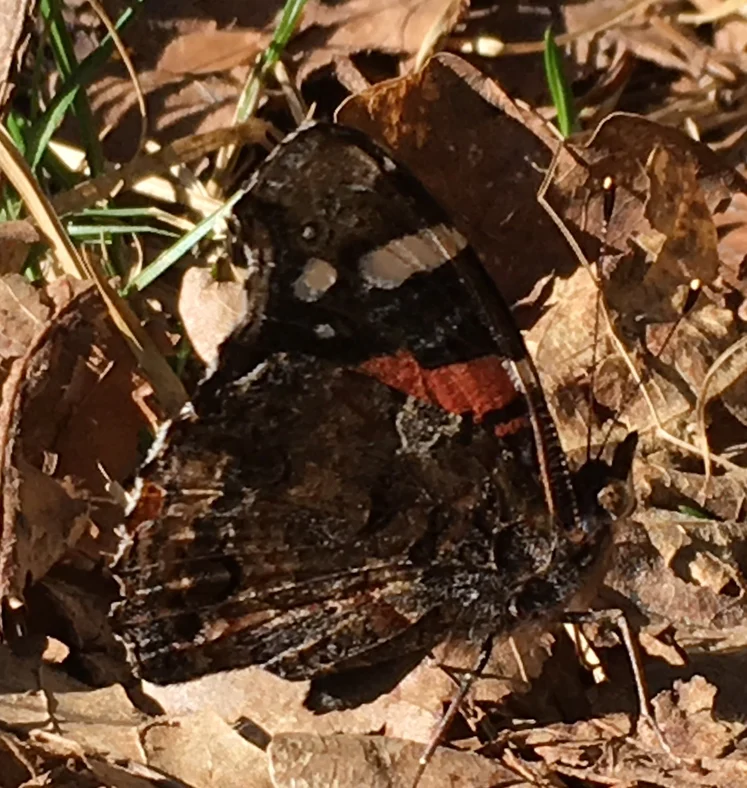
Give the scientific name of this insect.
Vanessa atalanta
